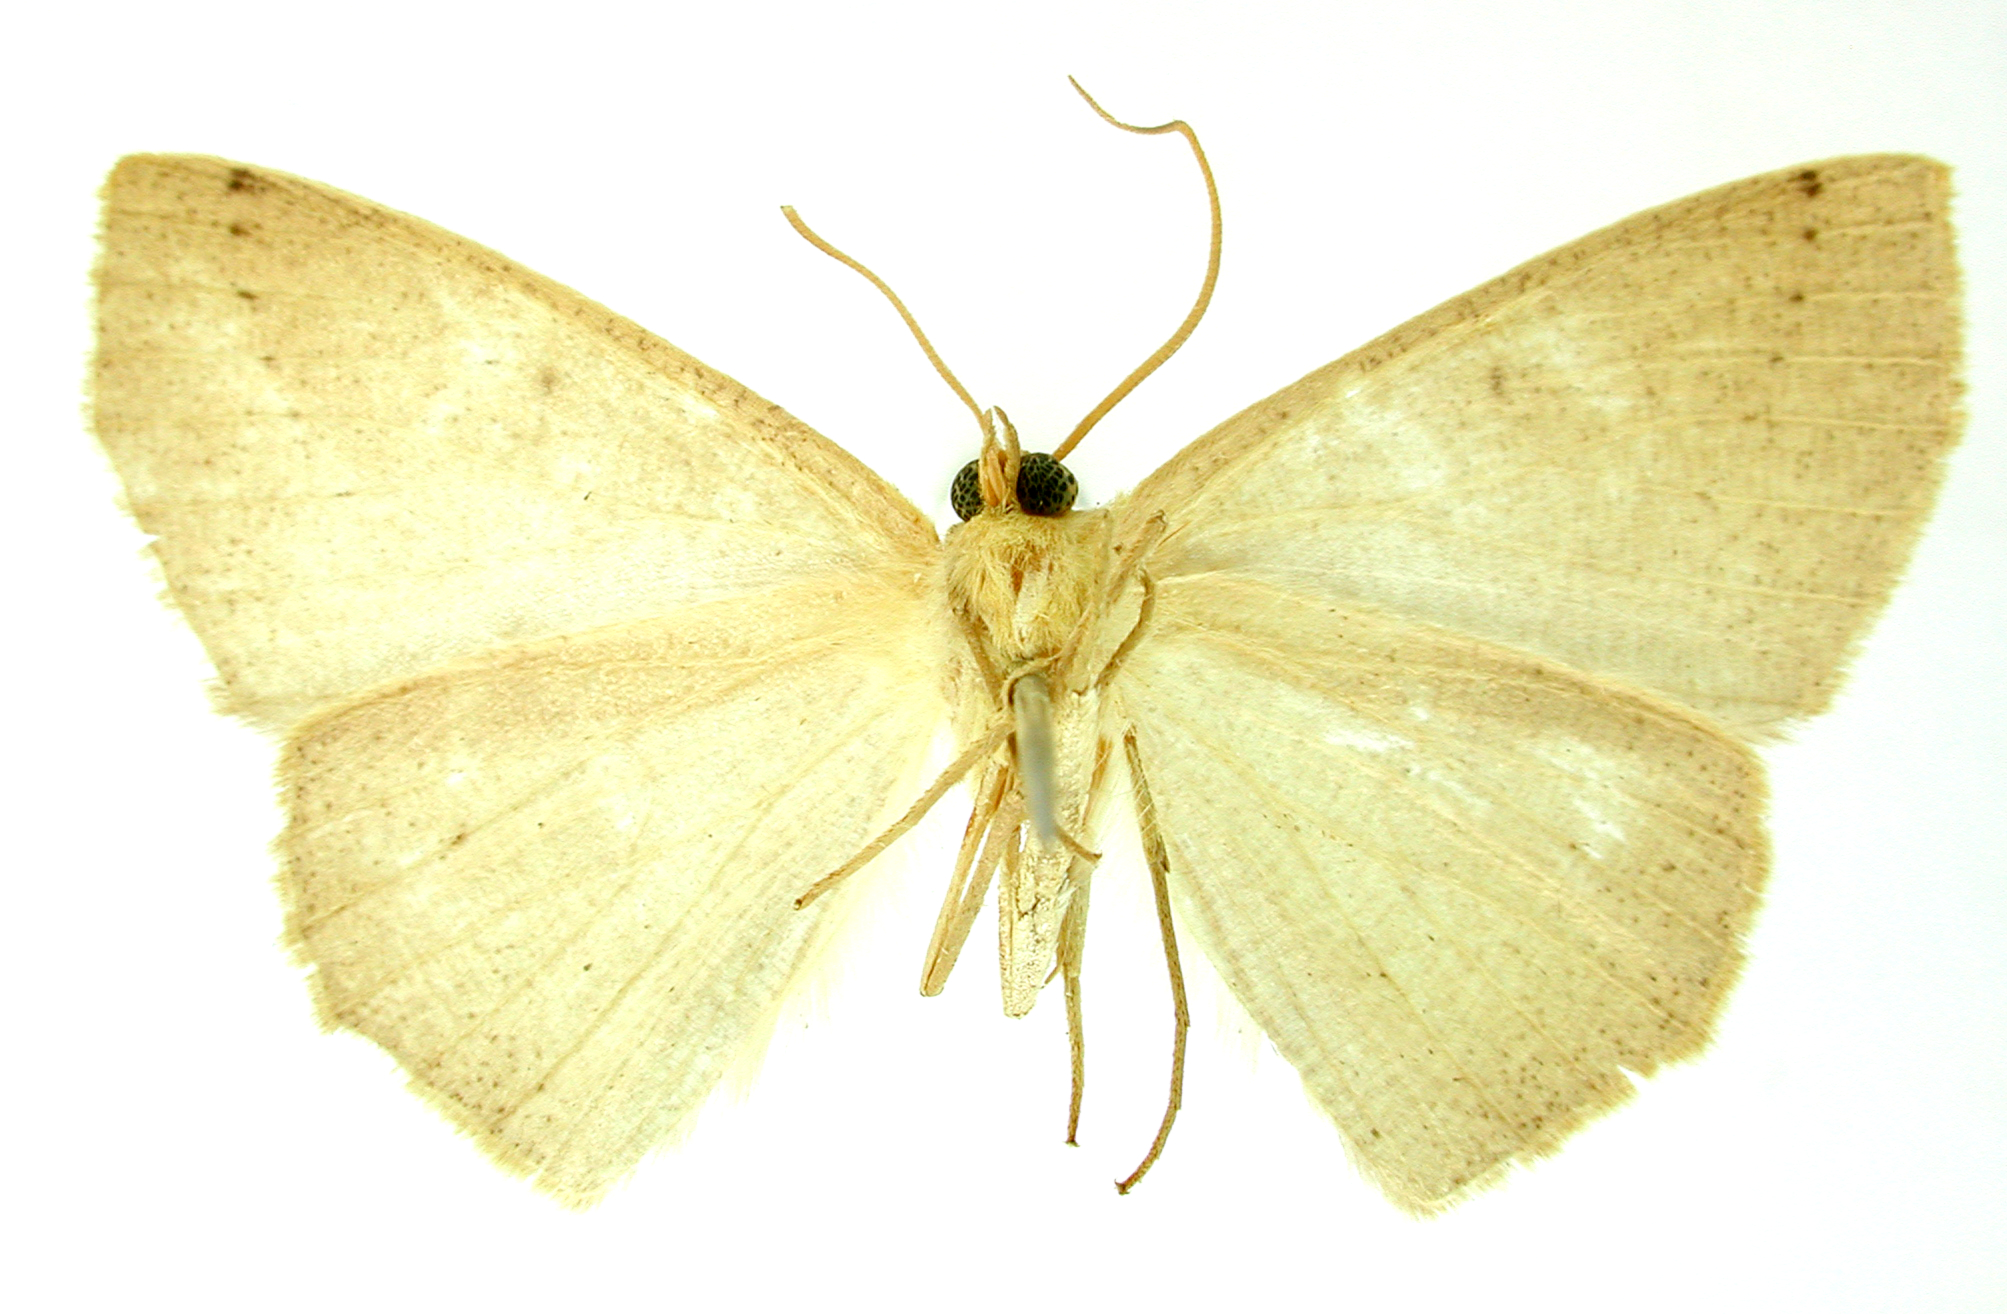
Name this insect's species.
Periclina cervina
